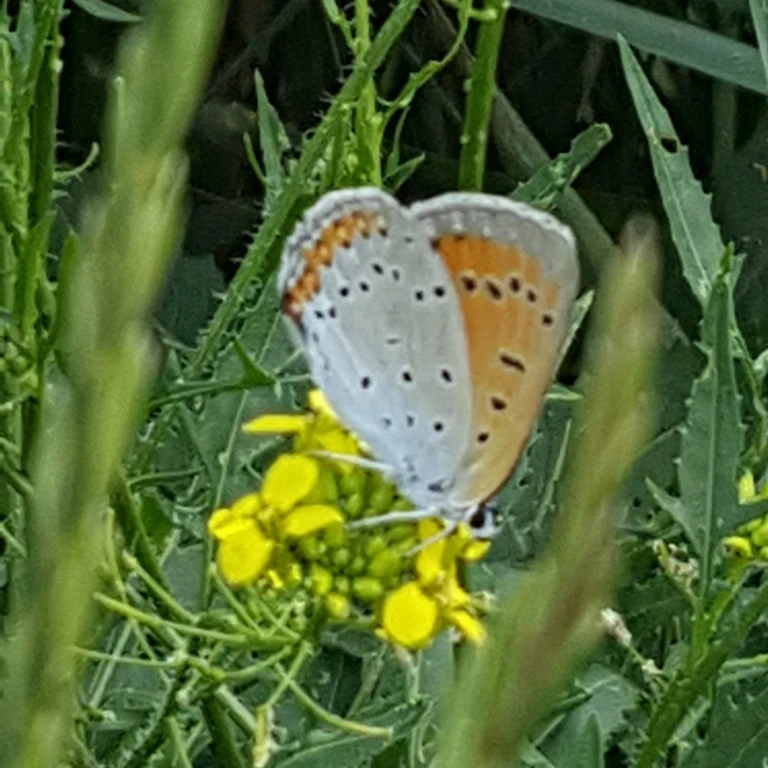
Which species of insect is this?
Lycaena dispar
